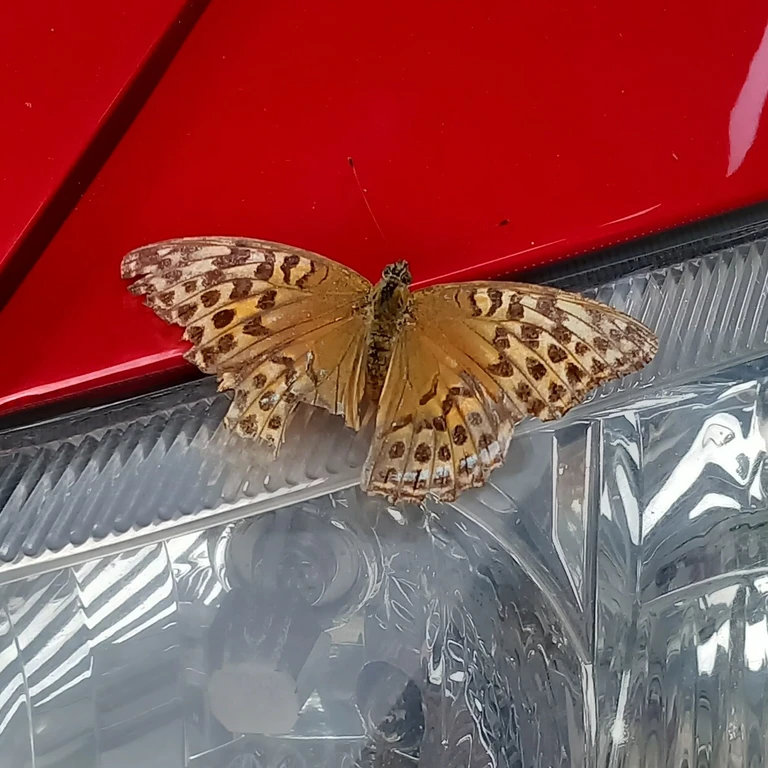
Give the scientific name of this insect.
Argynnis paphia
